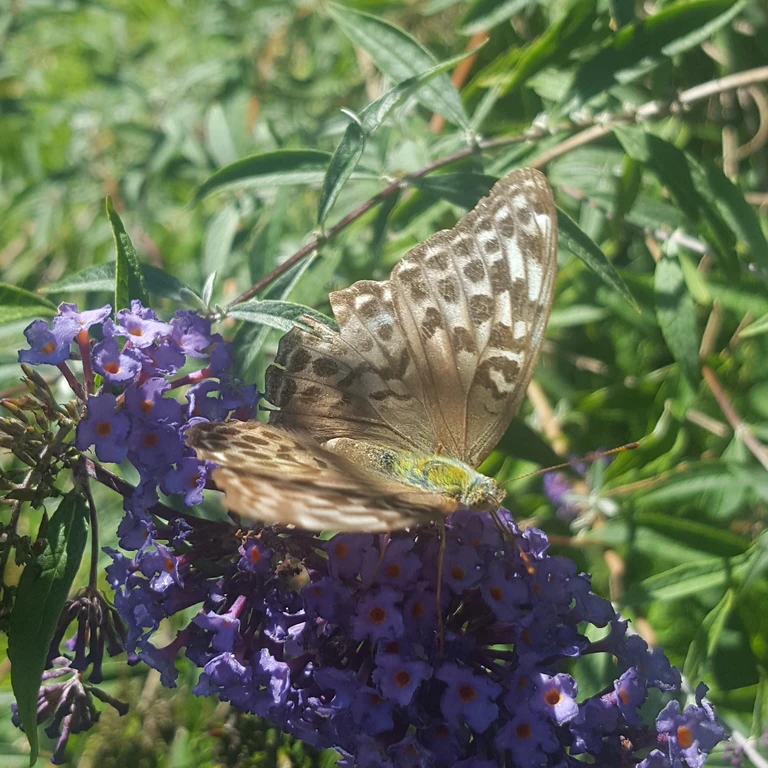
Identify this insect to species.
Argynnis paphia
